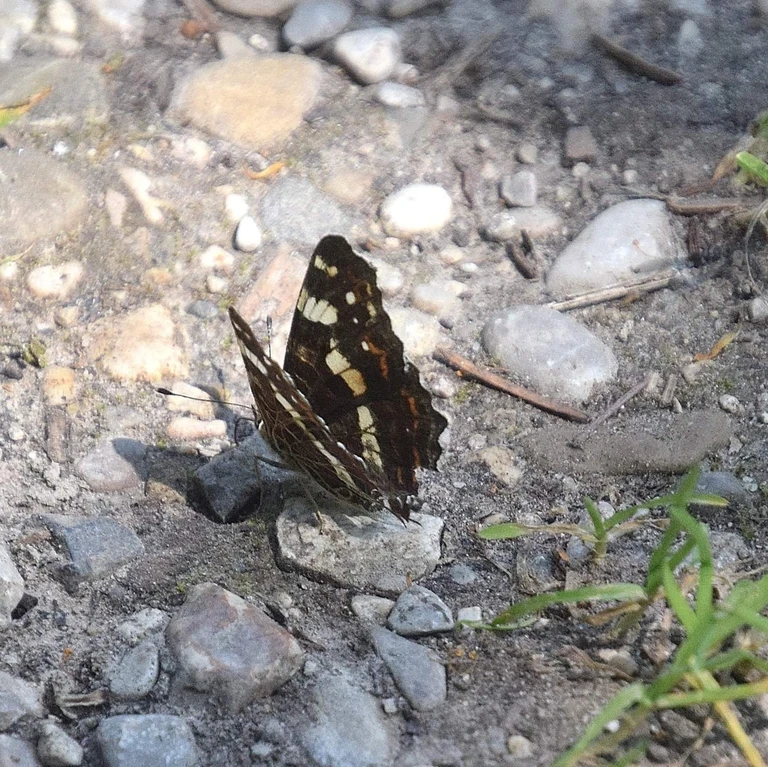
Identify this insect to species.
Araschnia levana
